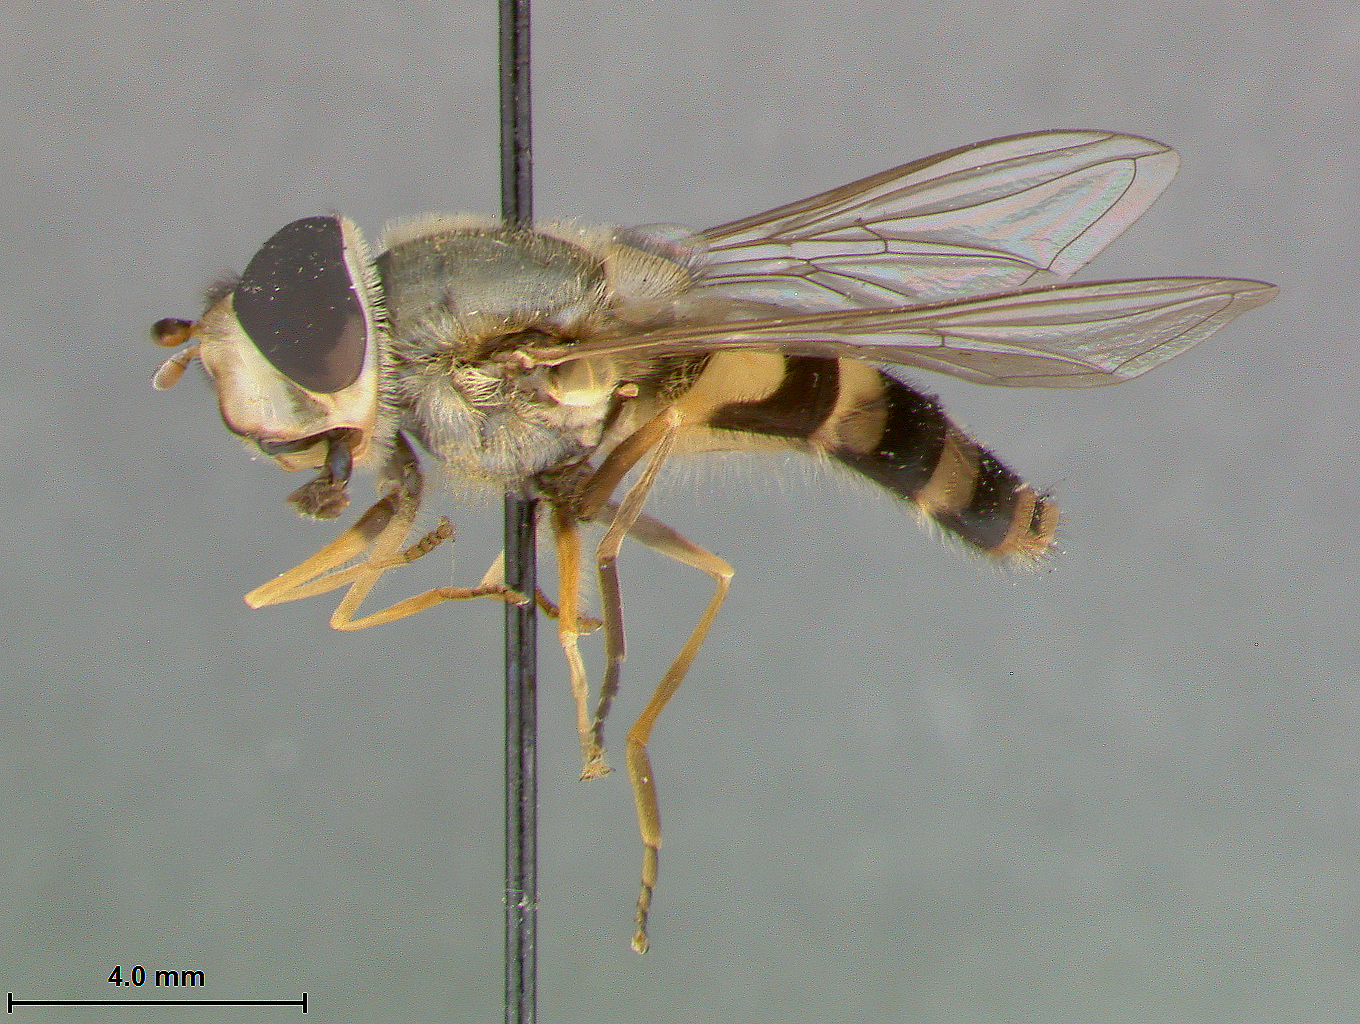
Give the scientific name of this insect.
Syrphus ribesii
